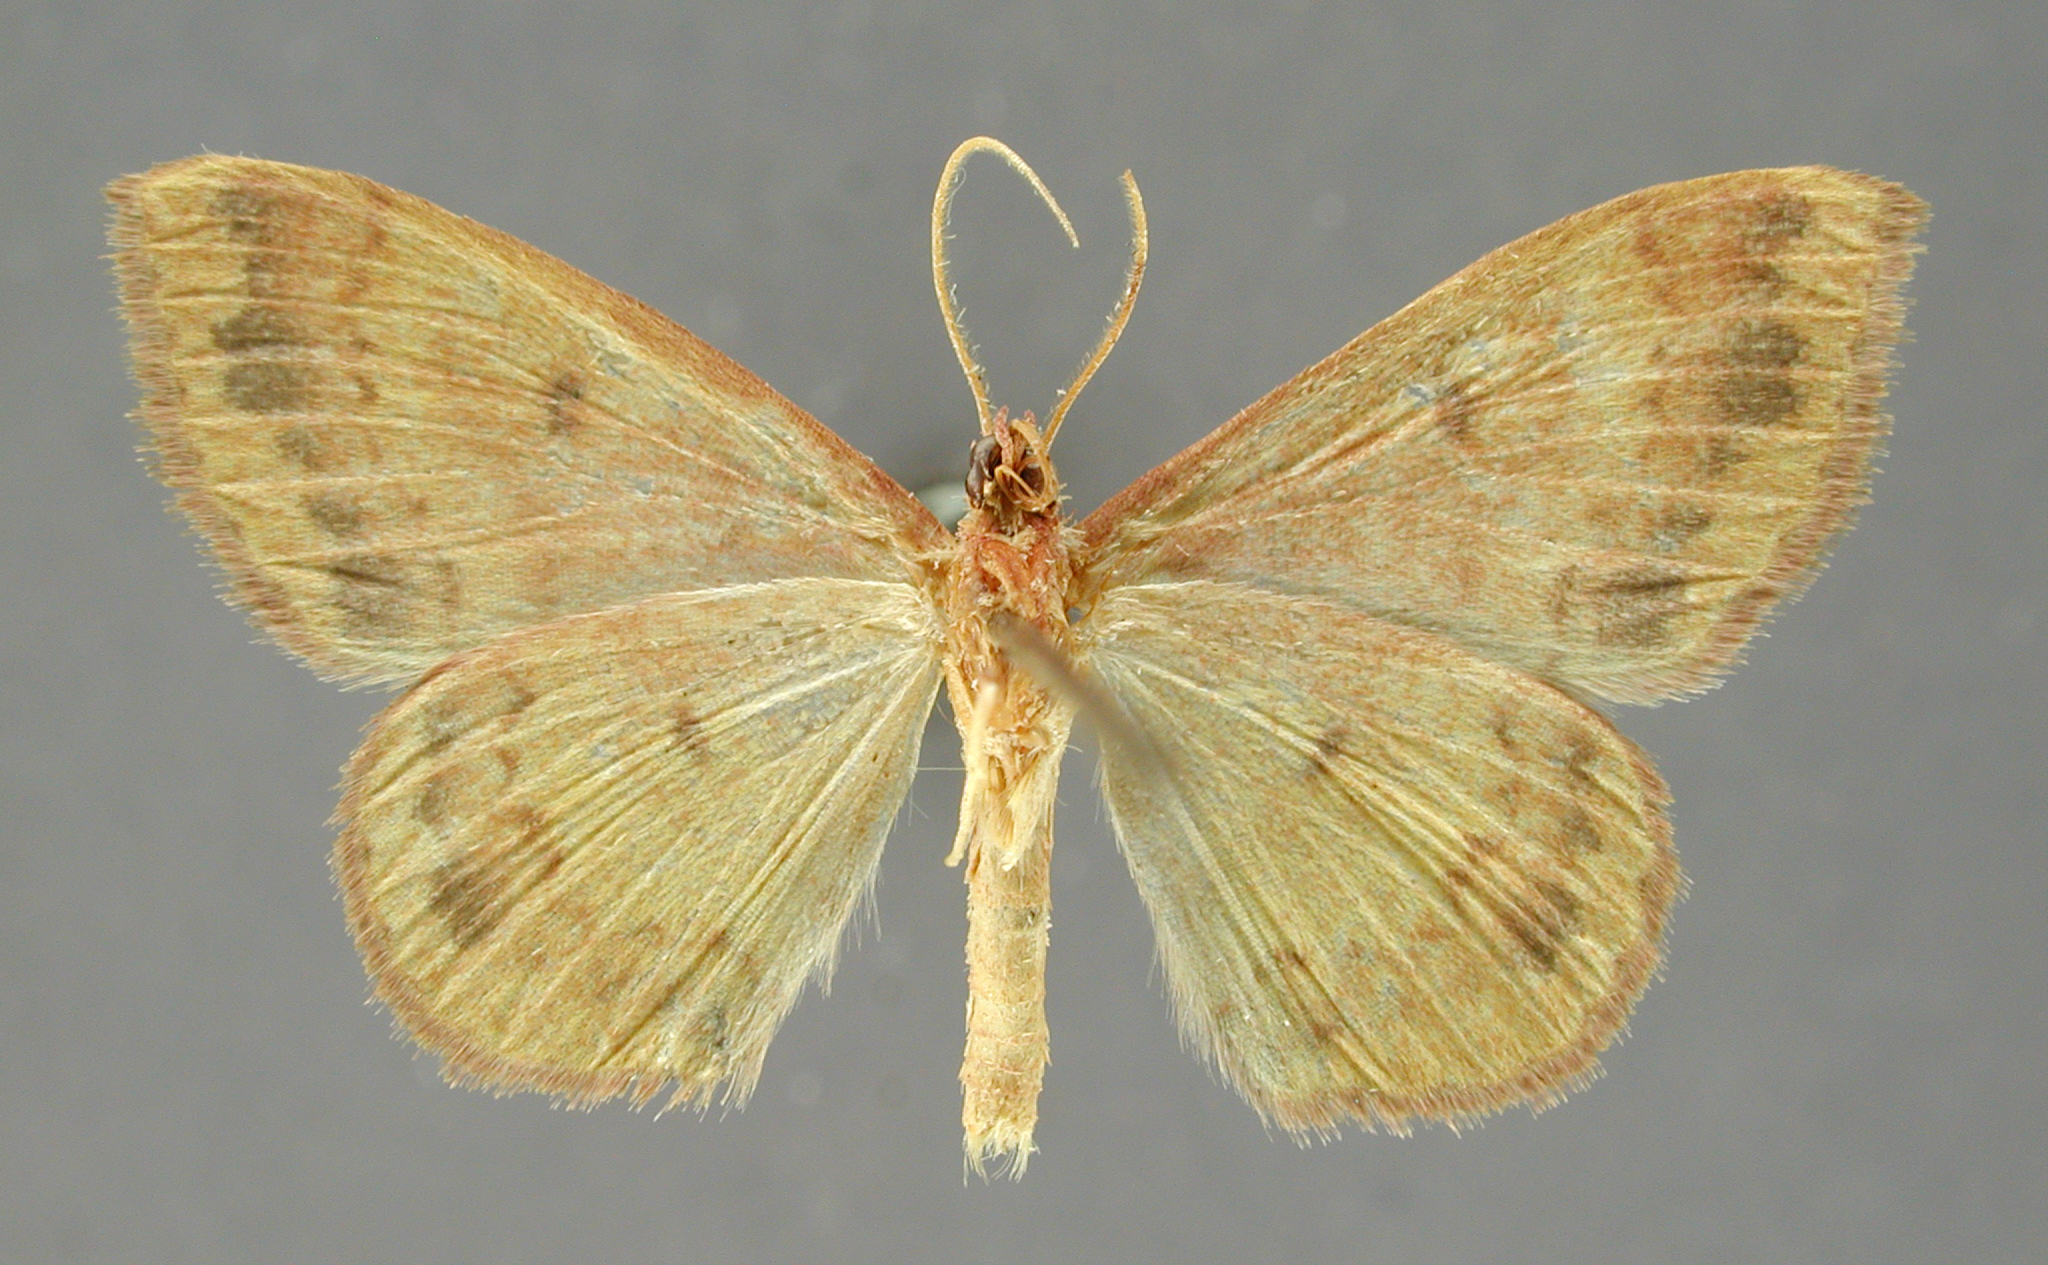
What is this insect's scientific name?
Cnemodes maculimargo
